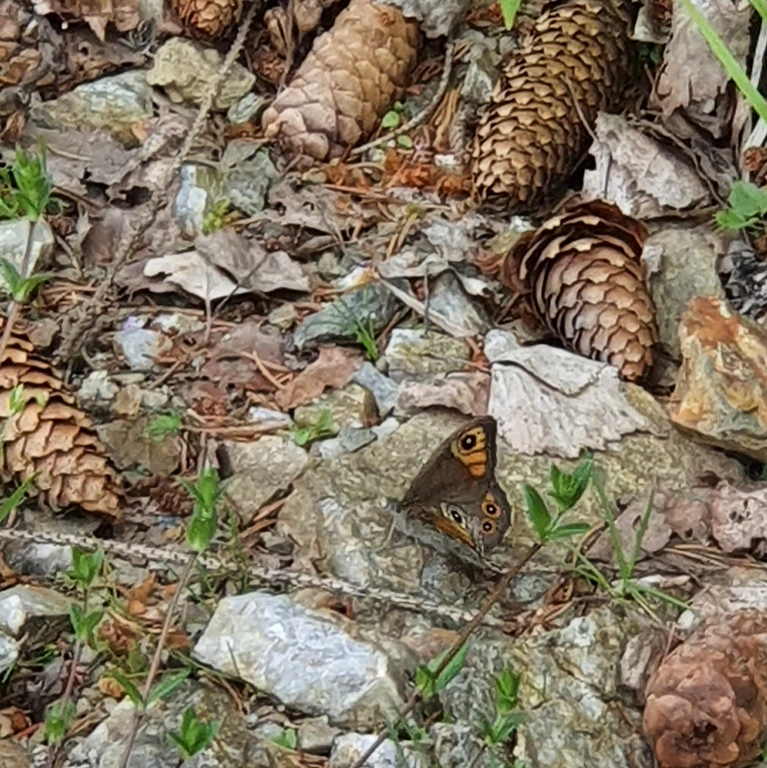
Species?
Lasiommata maera (also Pararge maera)
